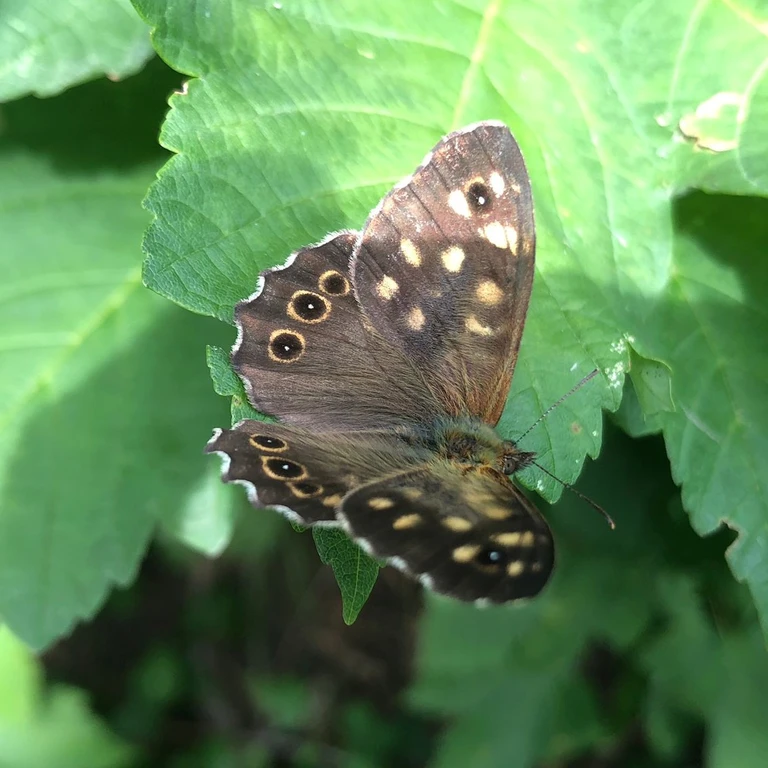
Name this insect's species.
Pararge aegeria
